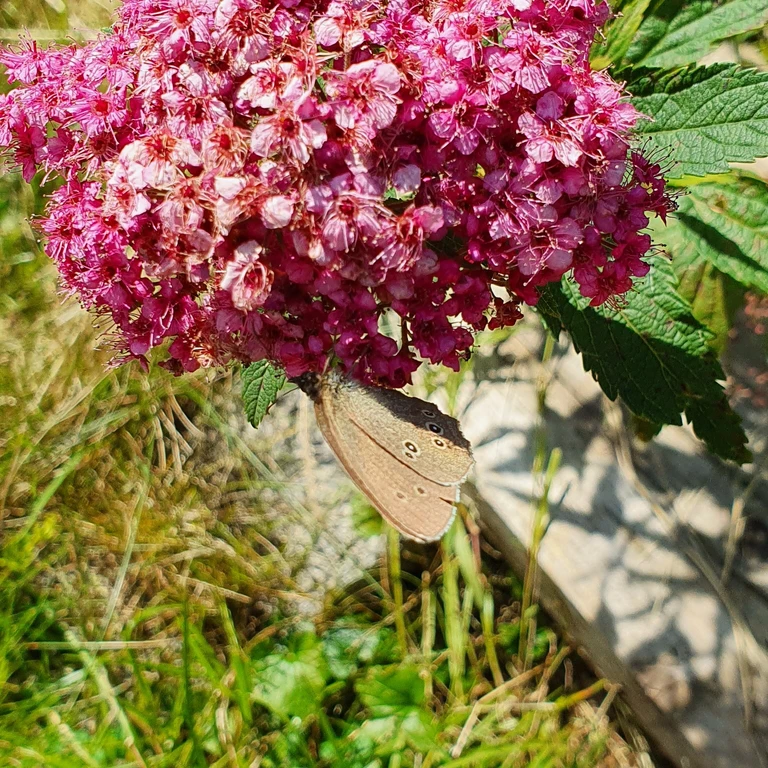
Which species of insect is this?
Aphantopus hyperantus
